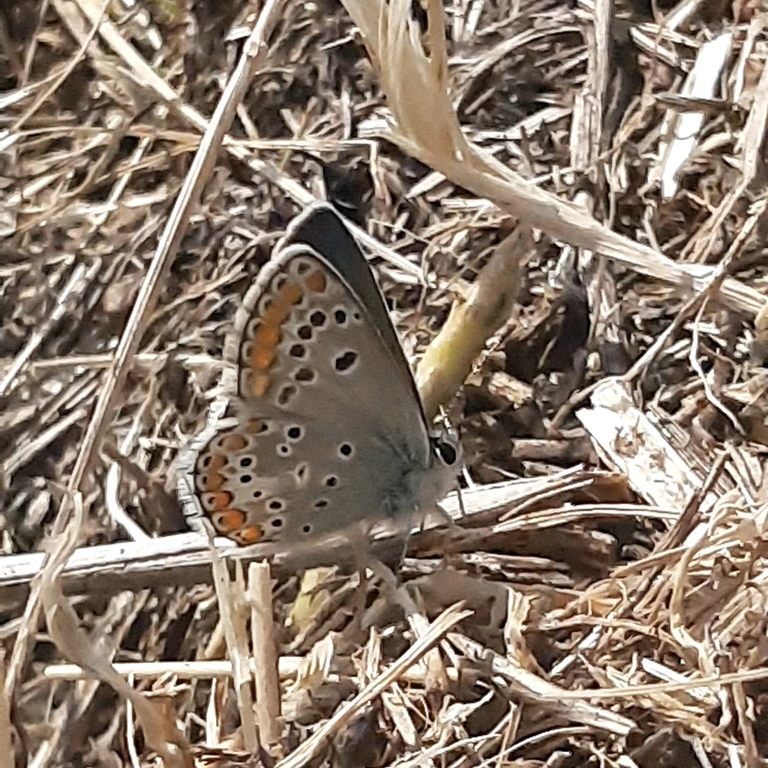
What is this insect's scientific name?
Aricia agestis/artaxerxes
